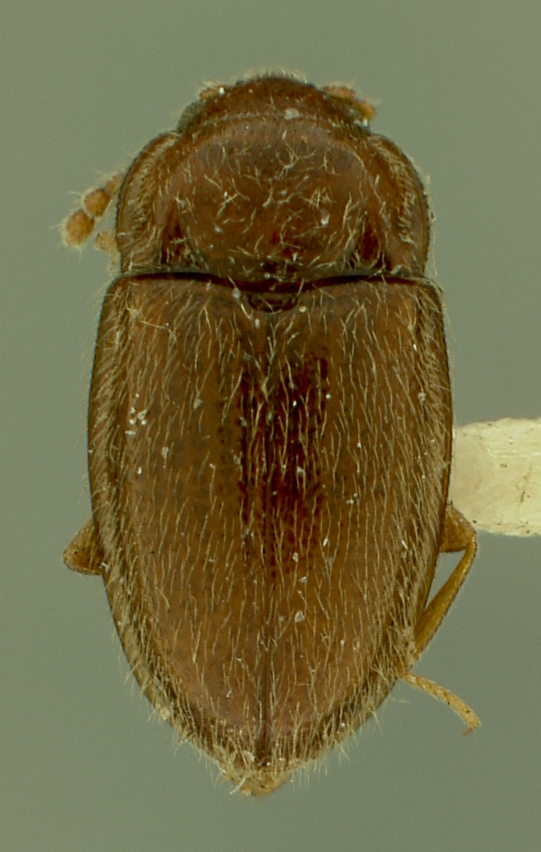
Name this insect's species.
Symbiotes lacustris
